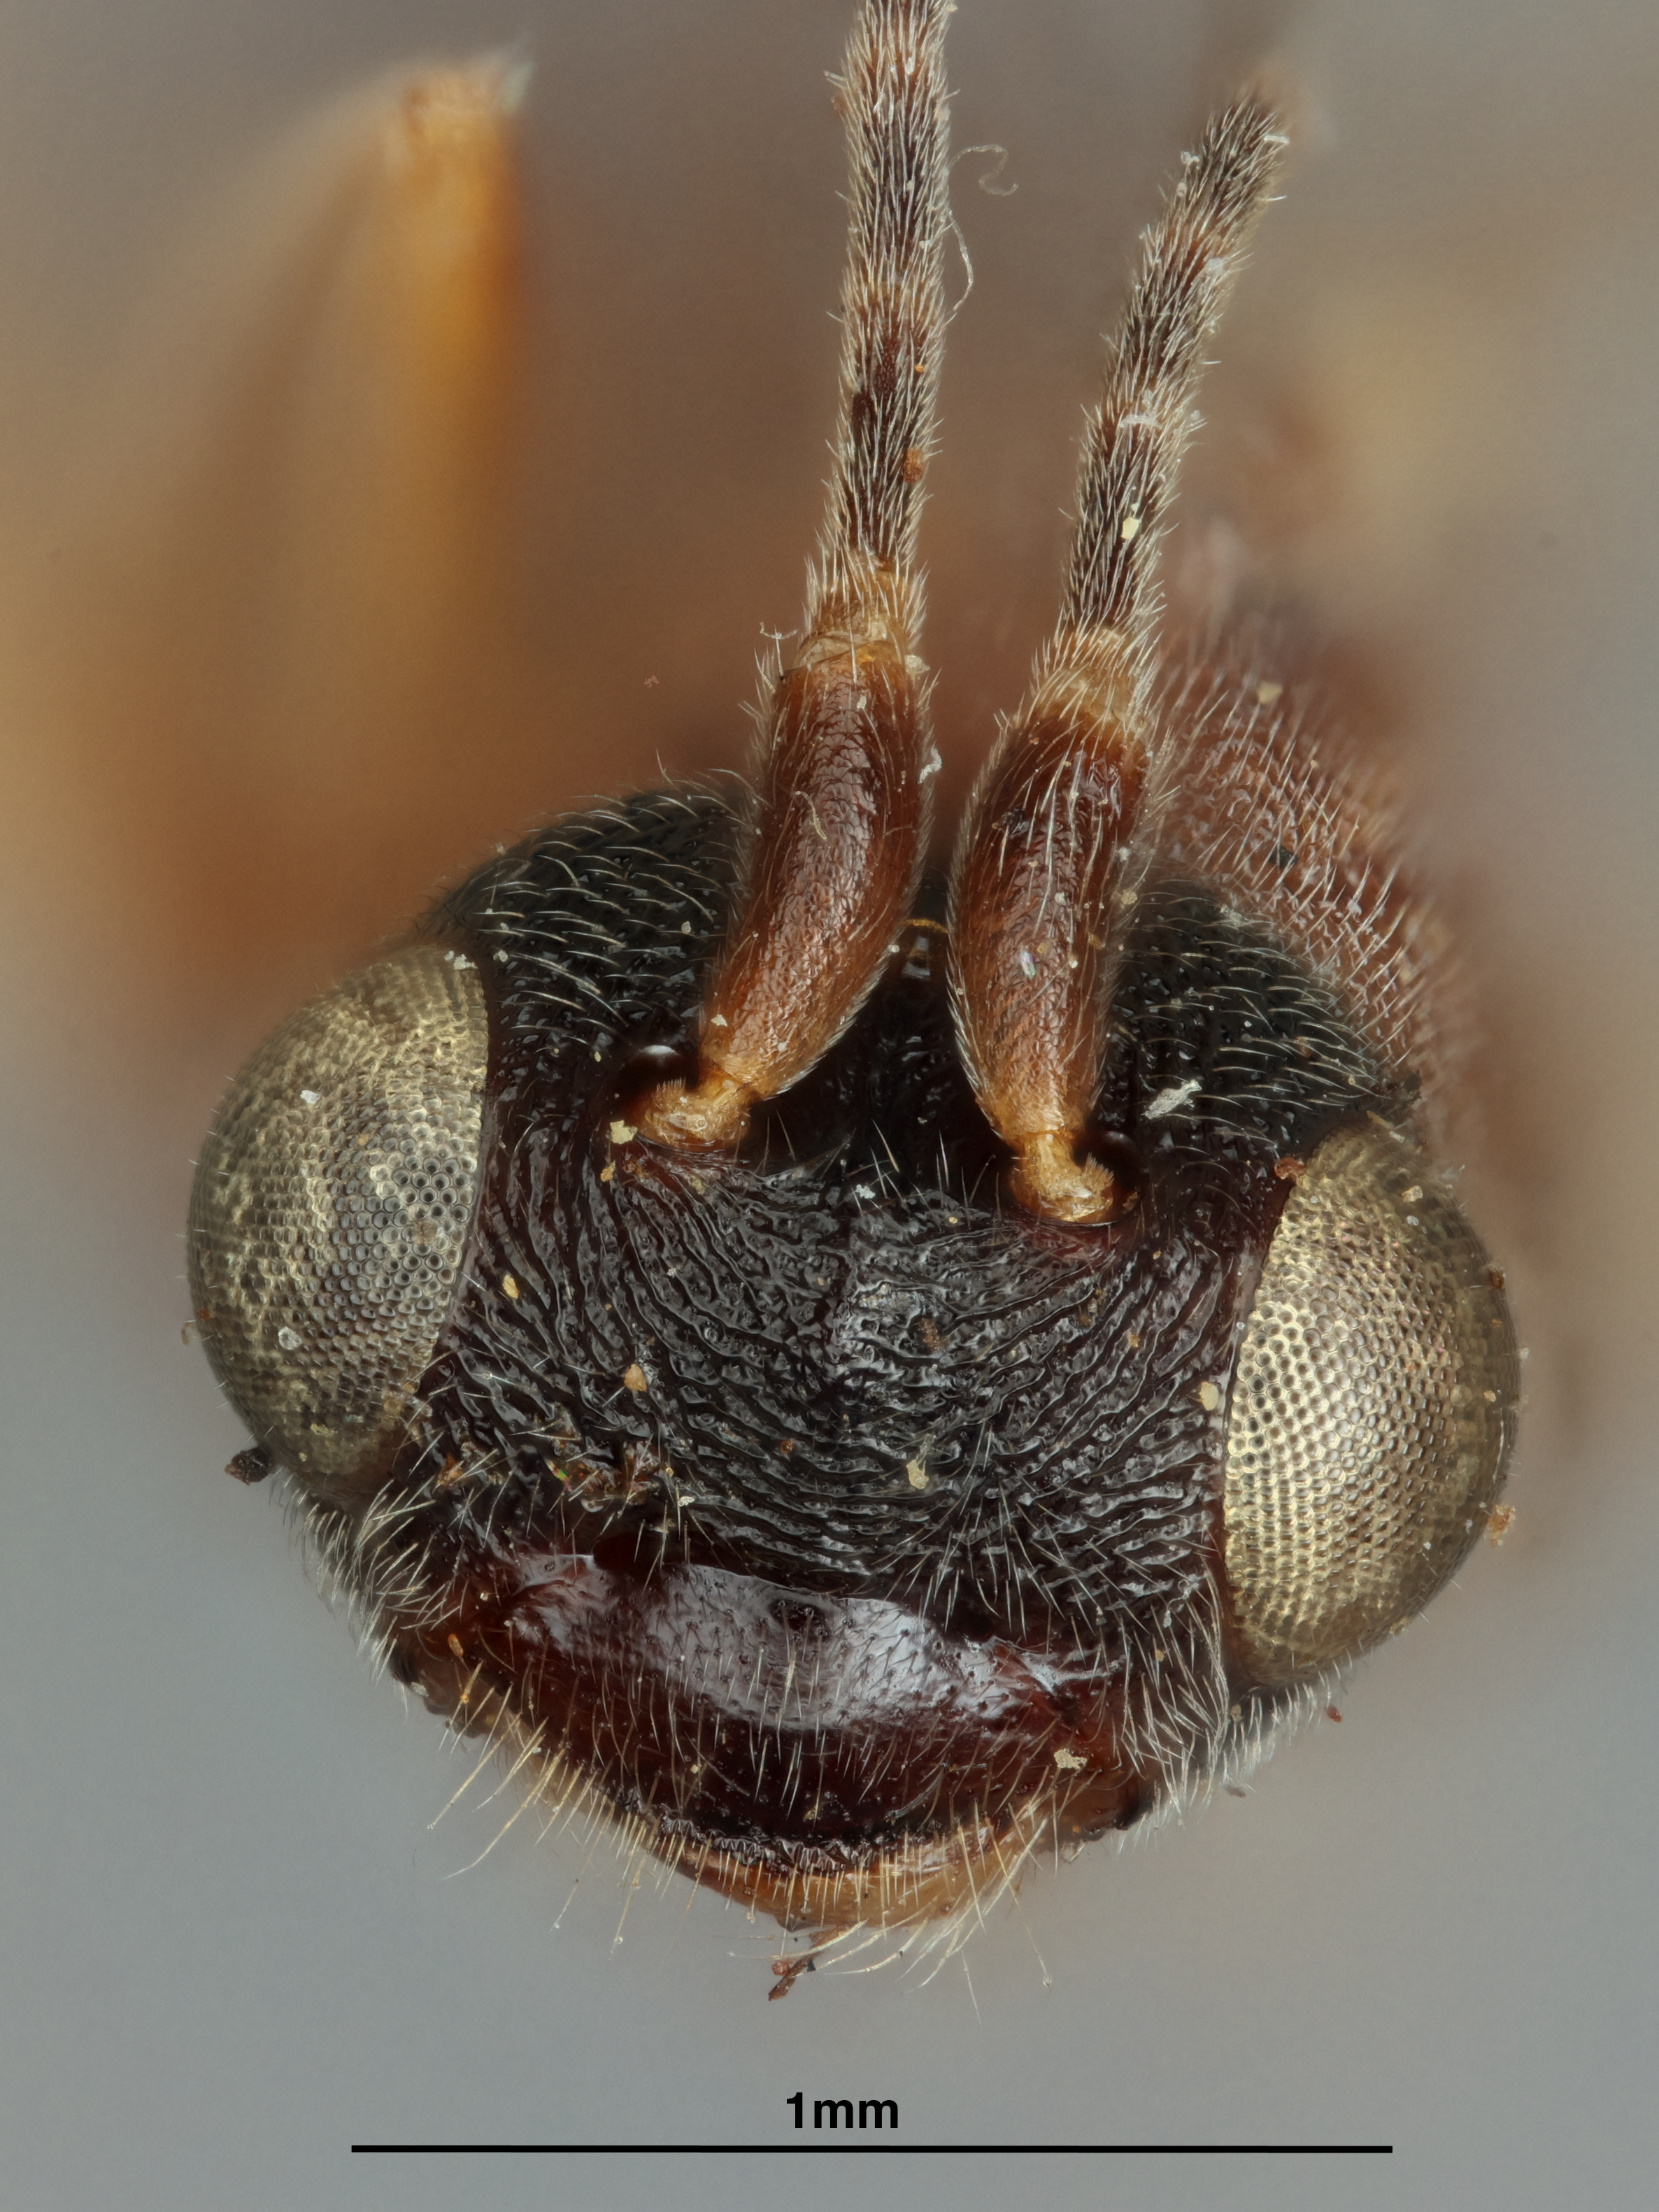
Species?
Phanerotoma nigricephala
